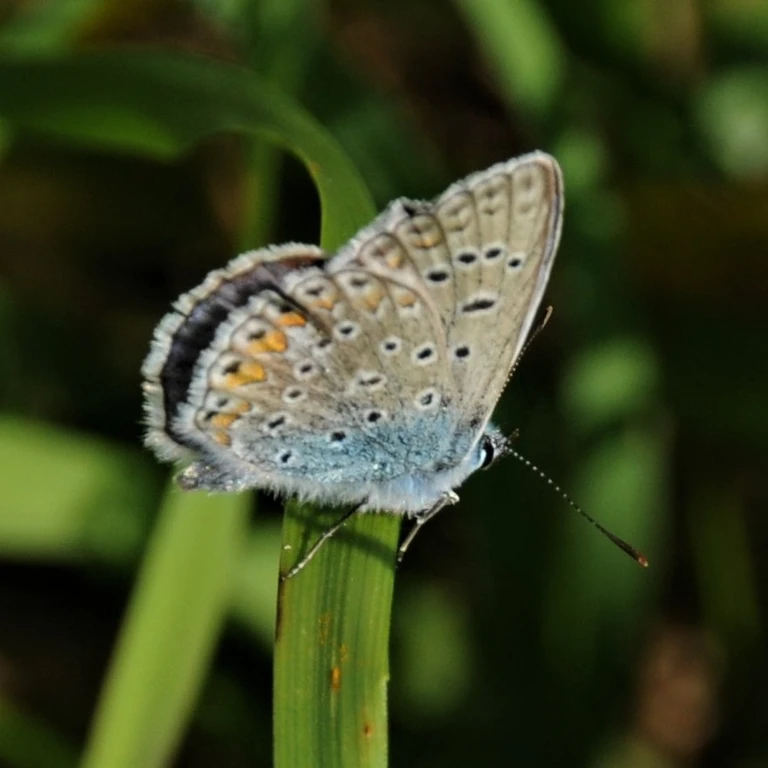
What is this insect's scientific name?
Polyommatus icarus
